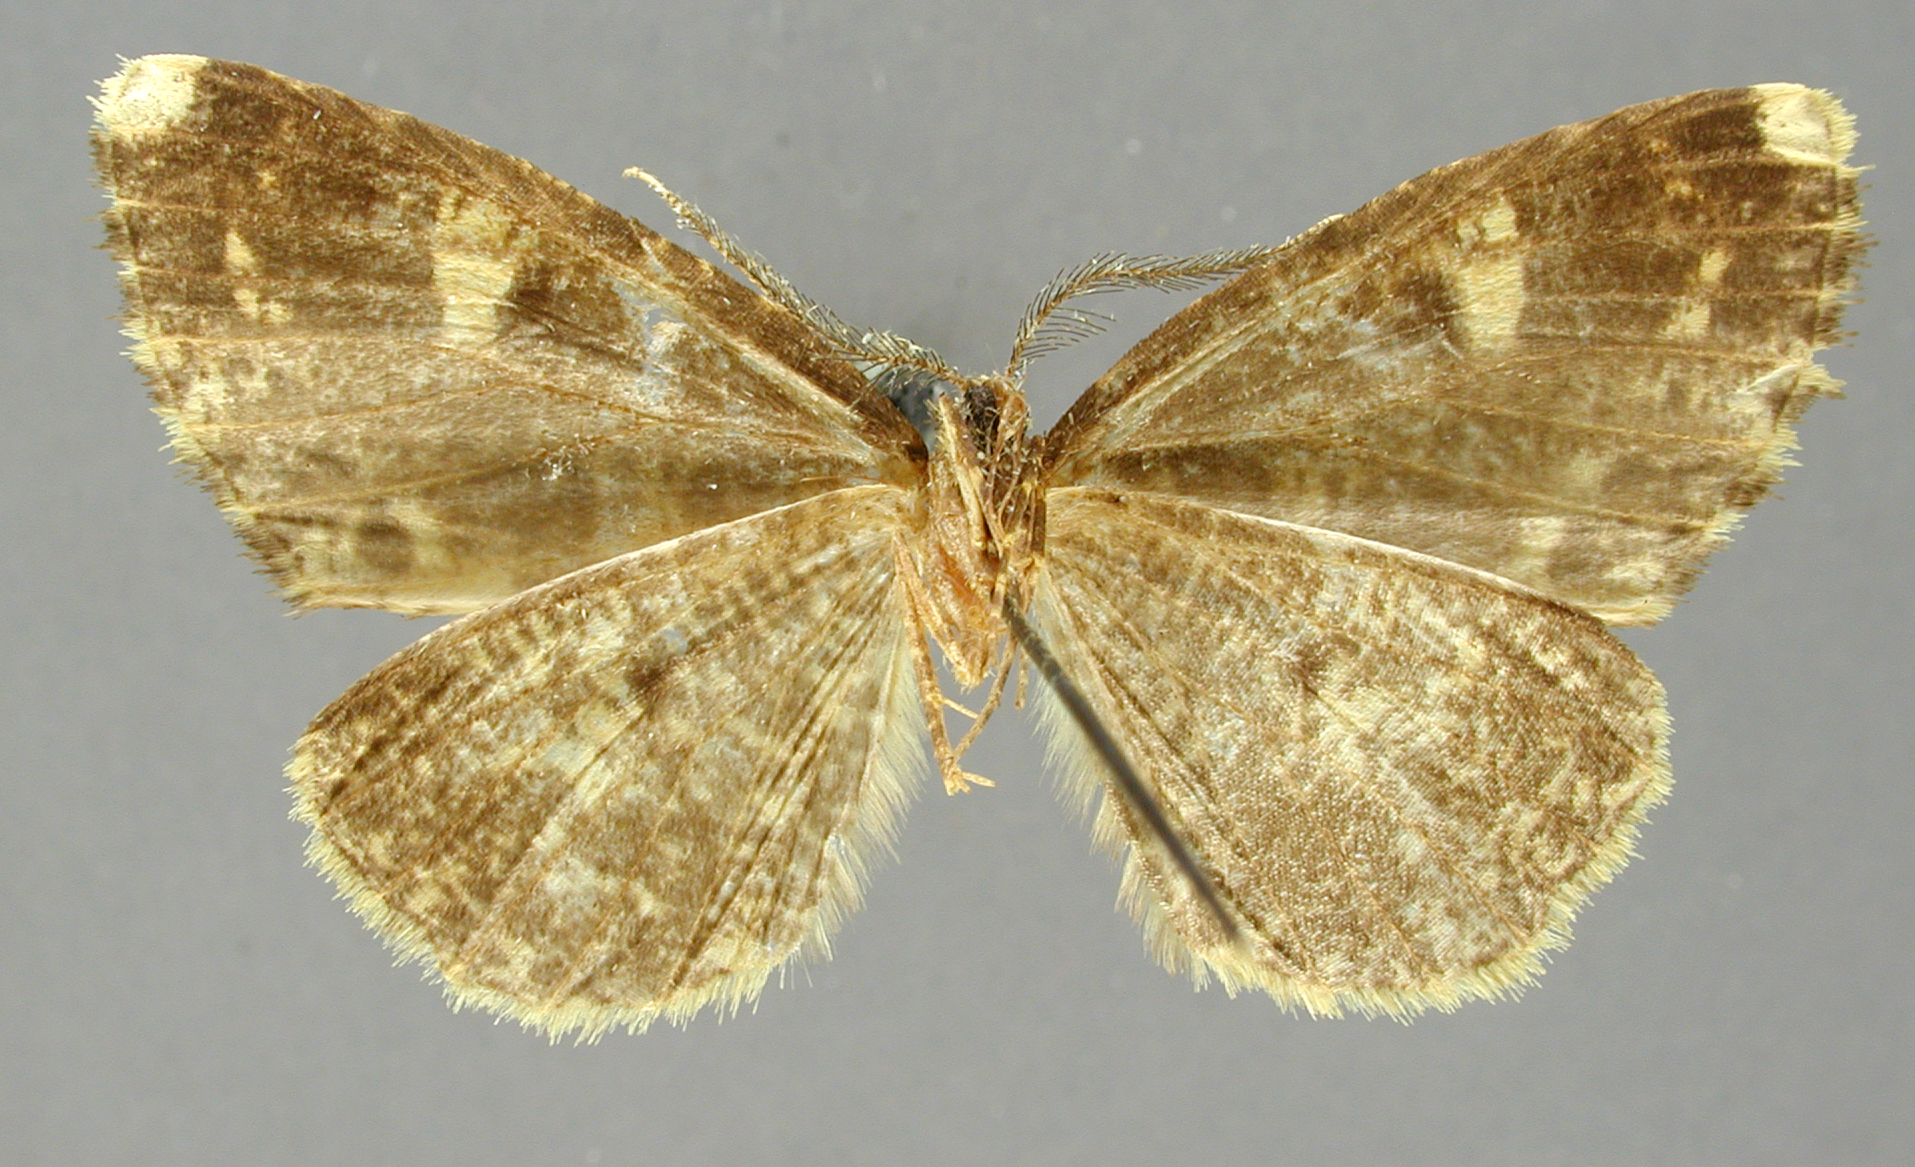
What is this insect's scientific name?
Pherotesia maculiplaga
